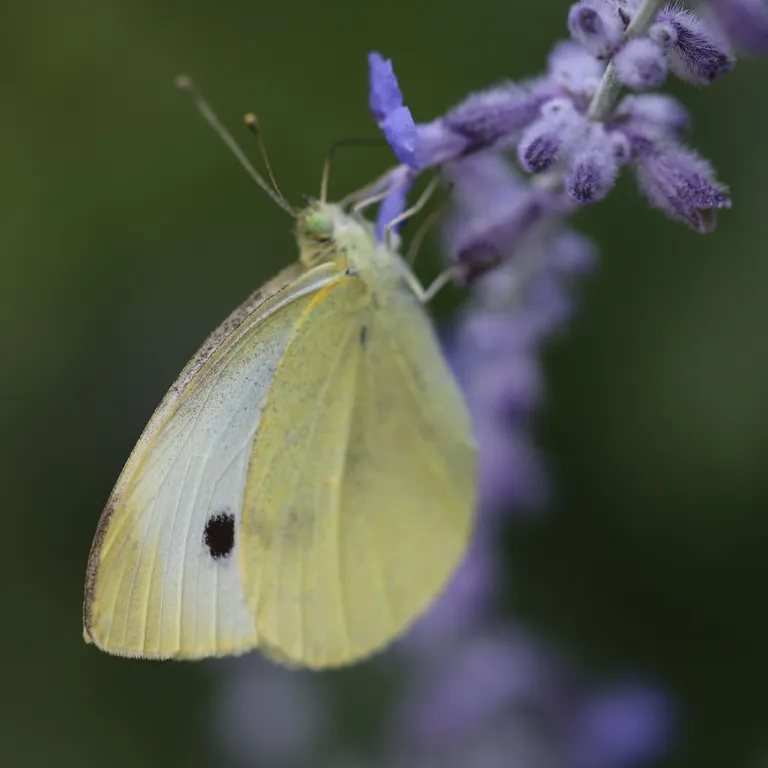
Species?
Pieris rapae
